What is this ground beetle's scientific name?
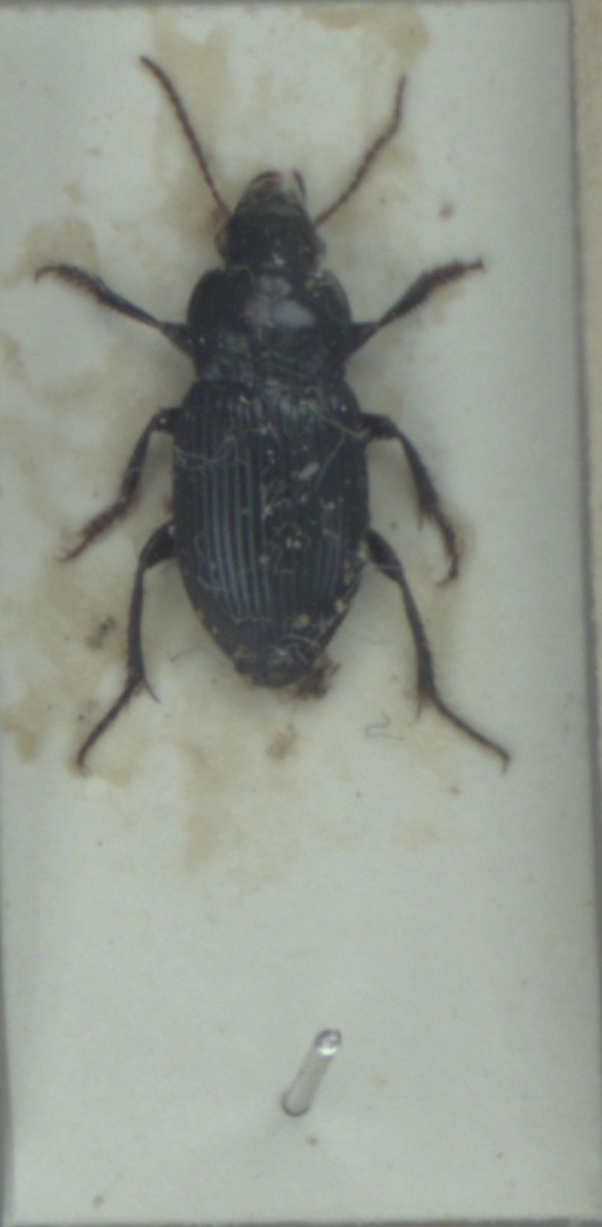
Harpalus rufipalpis
